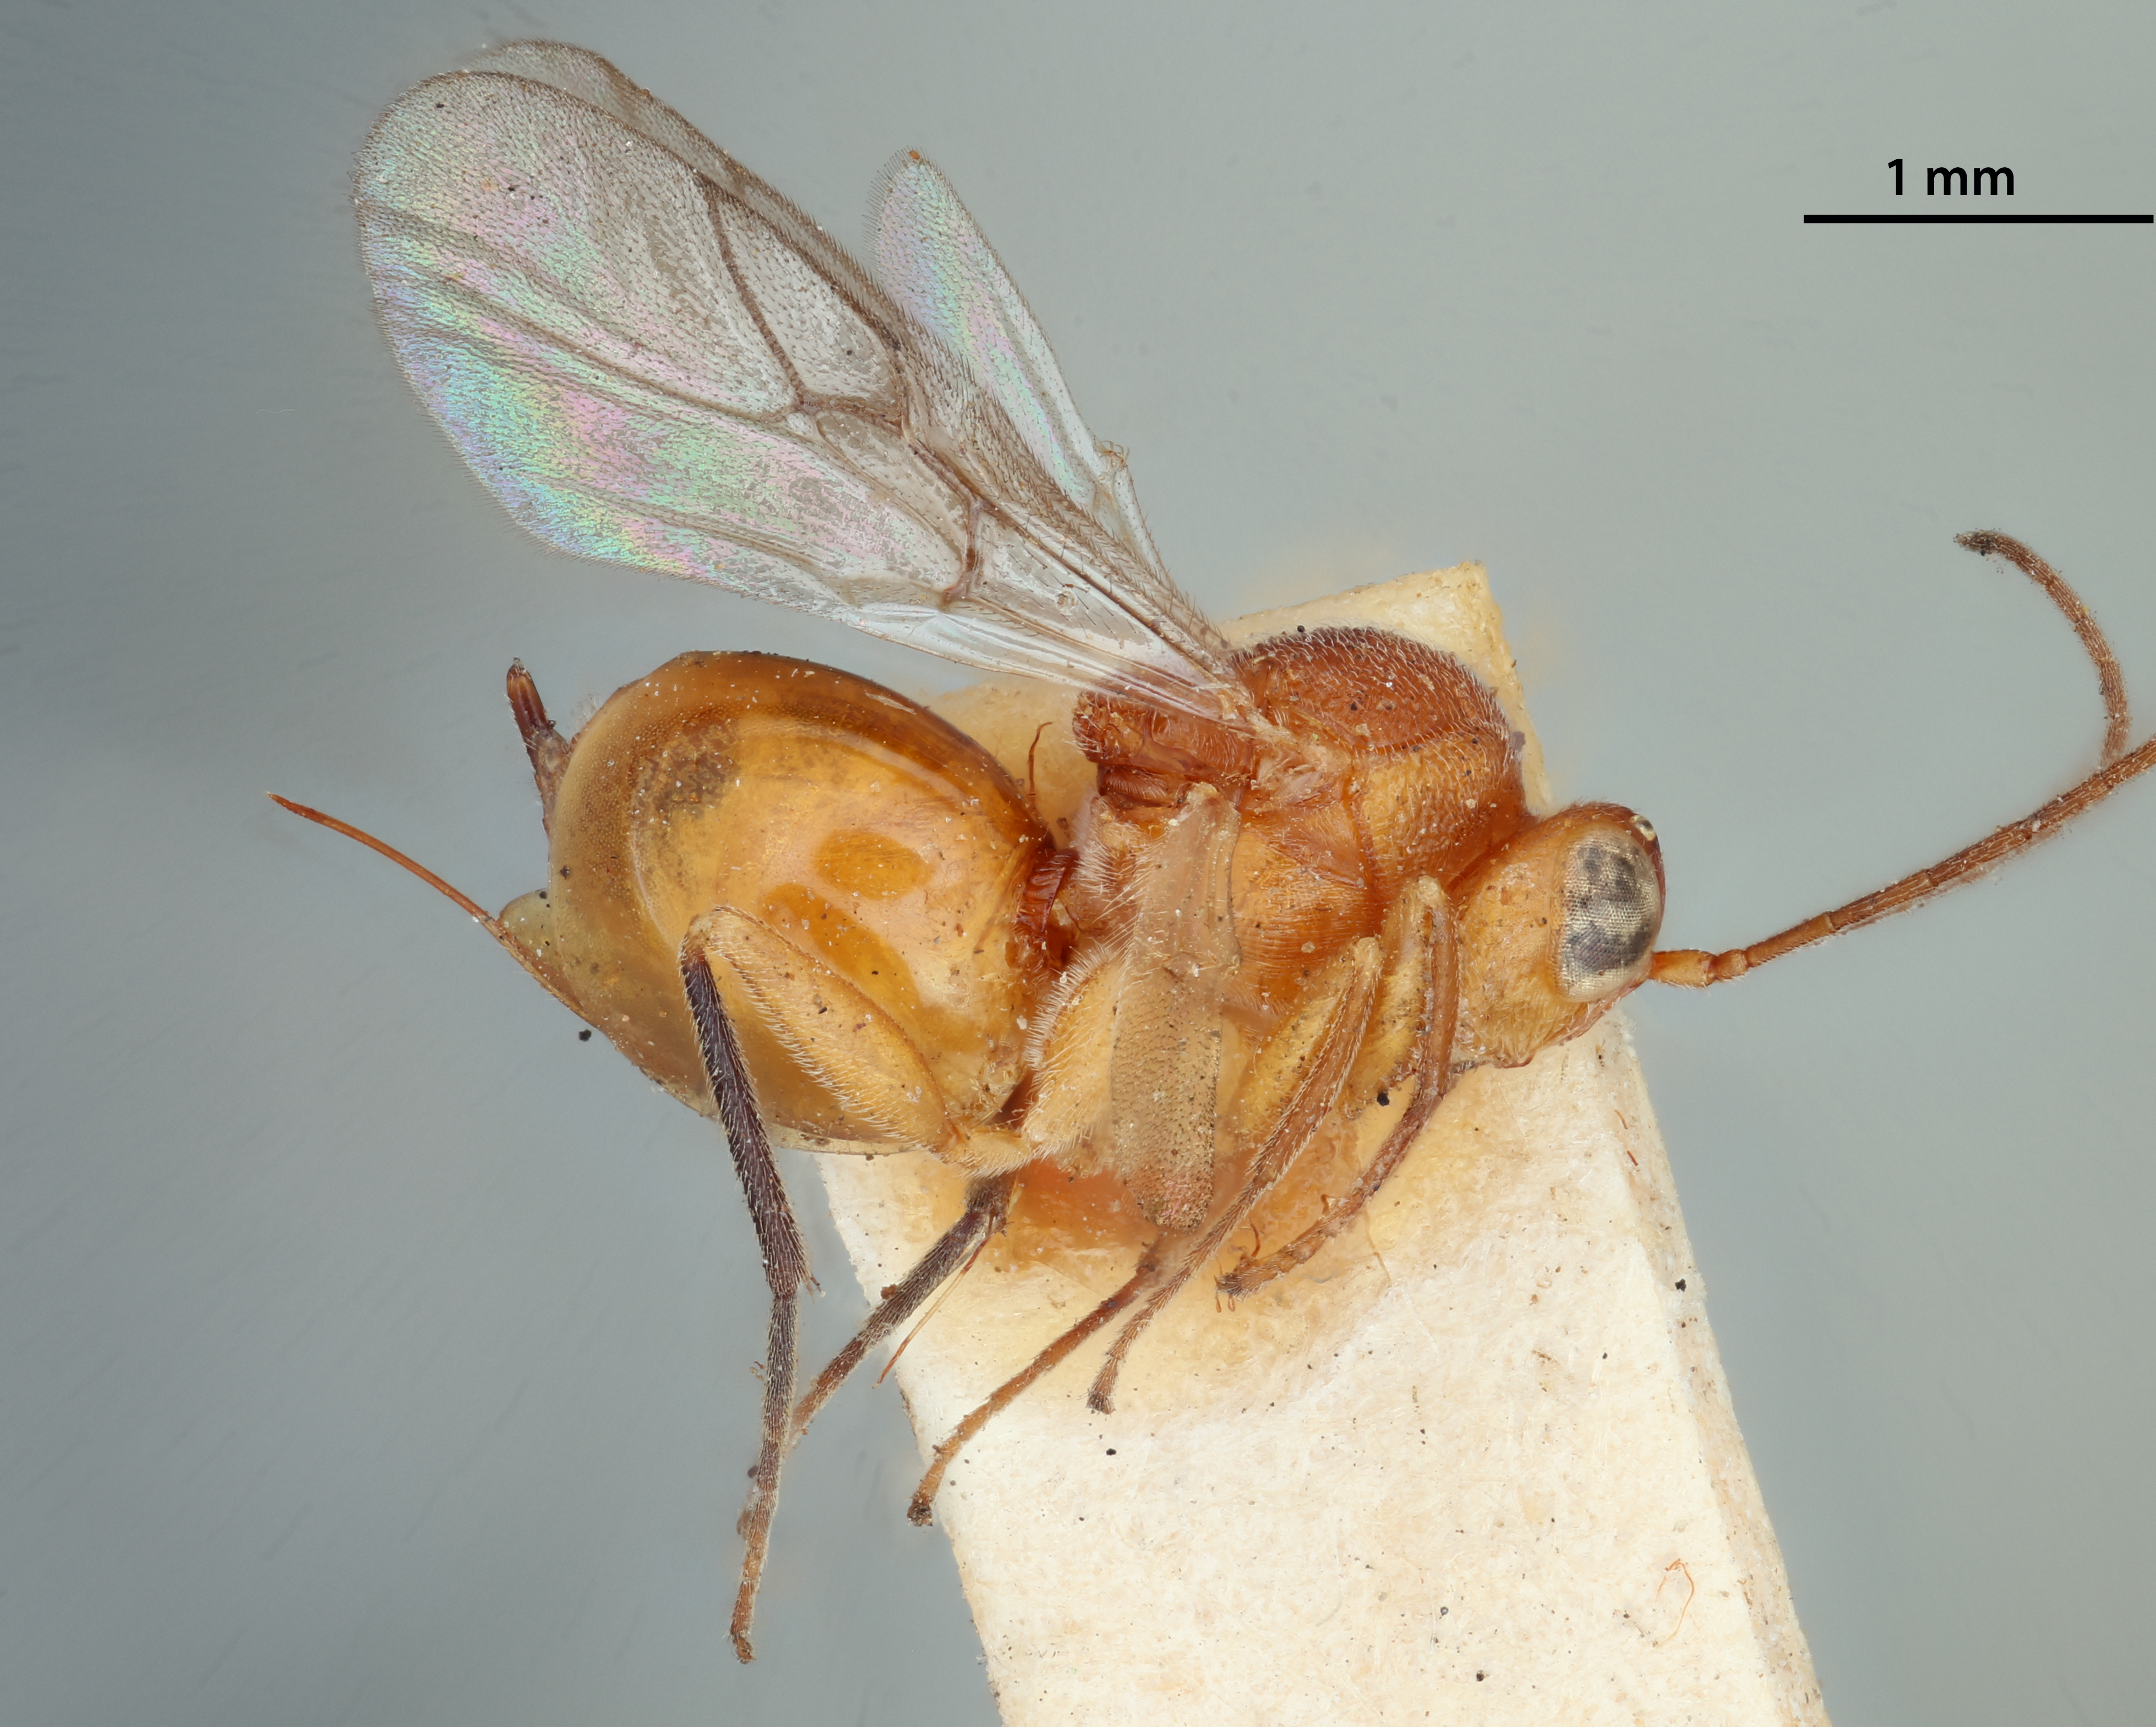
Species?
Ceroptres obtusilobae
